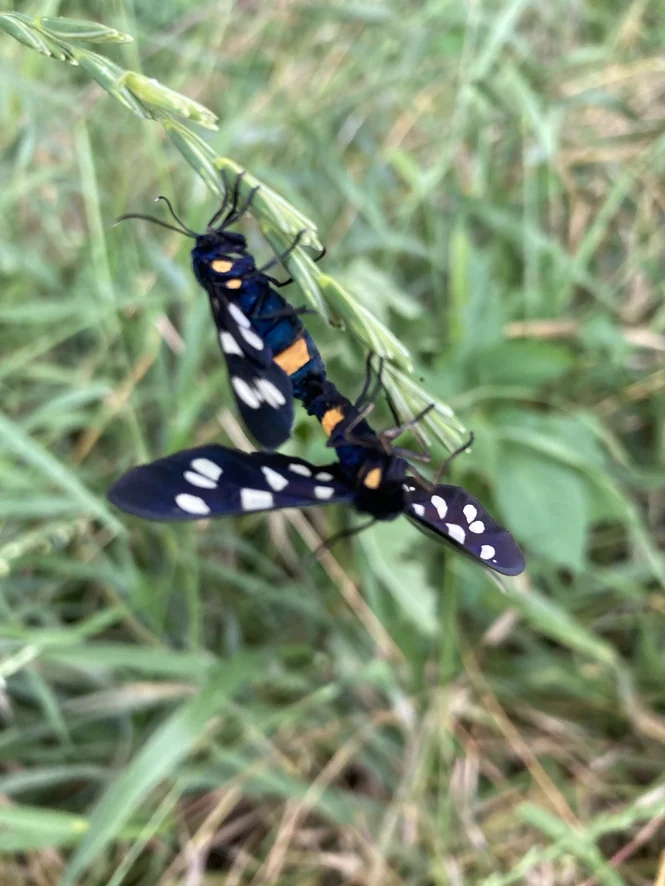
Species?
Amata phegea
